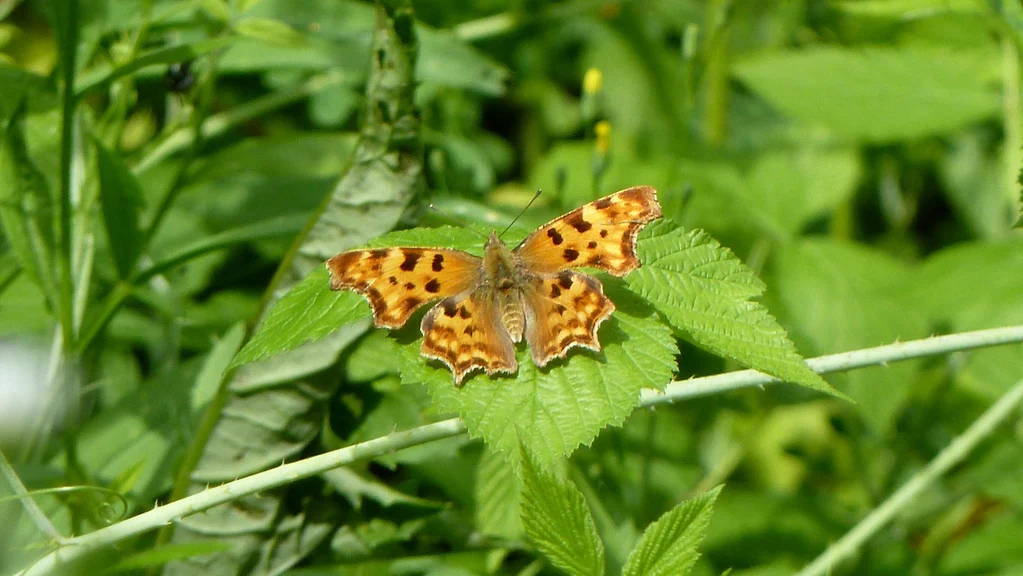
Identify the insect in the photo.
Polygonia c-album
